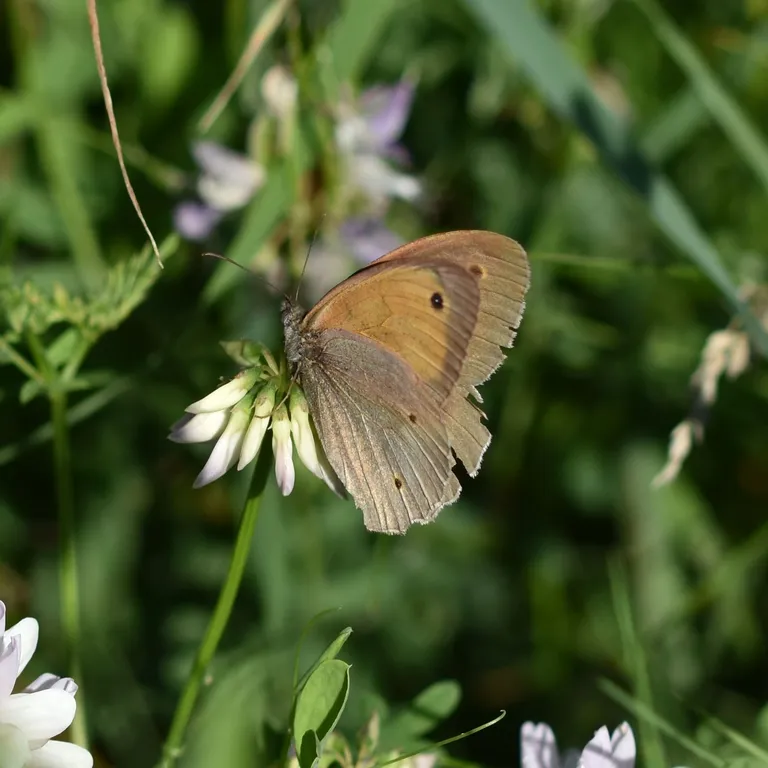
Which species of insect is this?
Maniola jurtina
